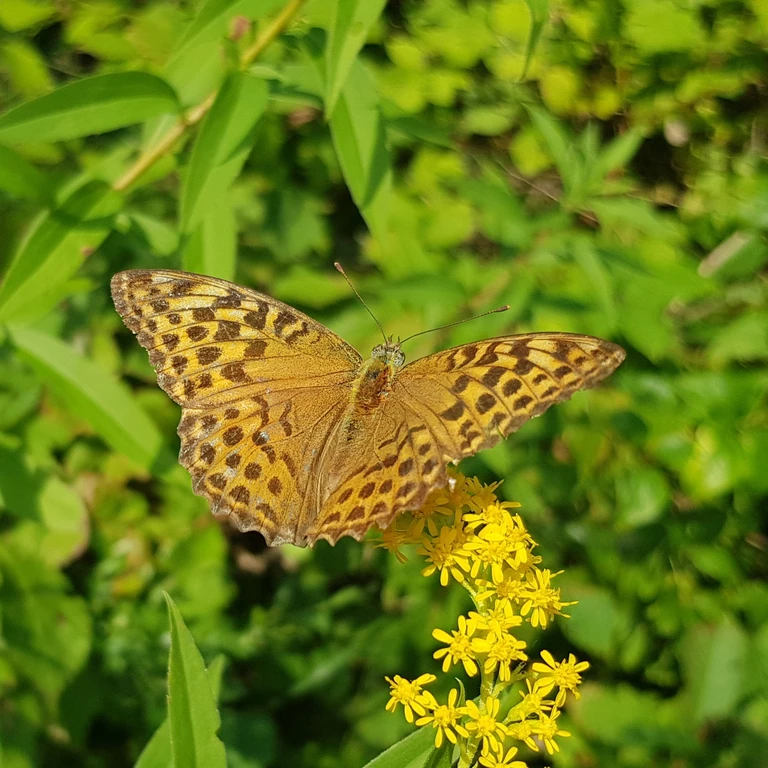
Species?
Argynnis paphia
